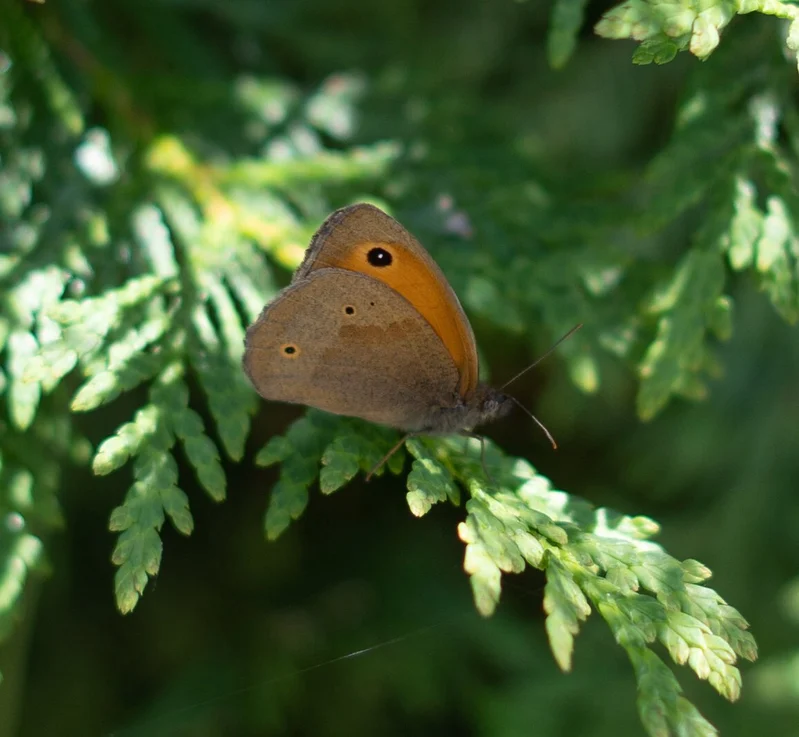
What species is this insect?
Maniola jurtina
